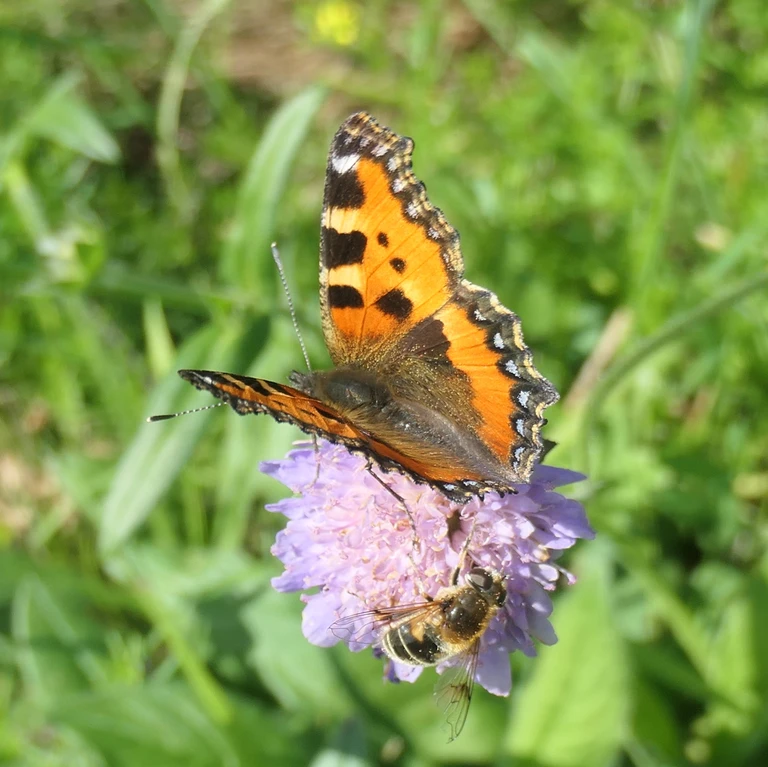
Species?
Aglais urticae
